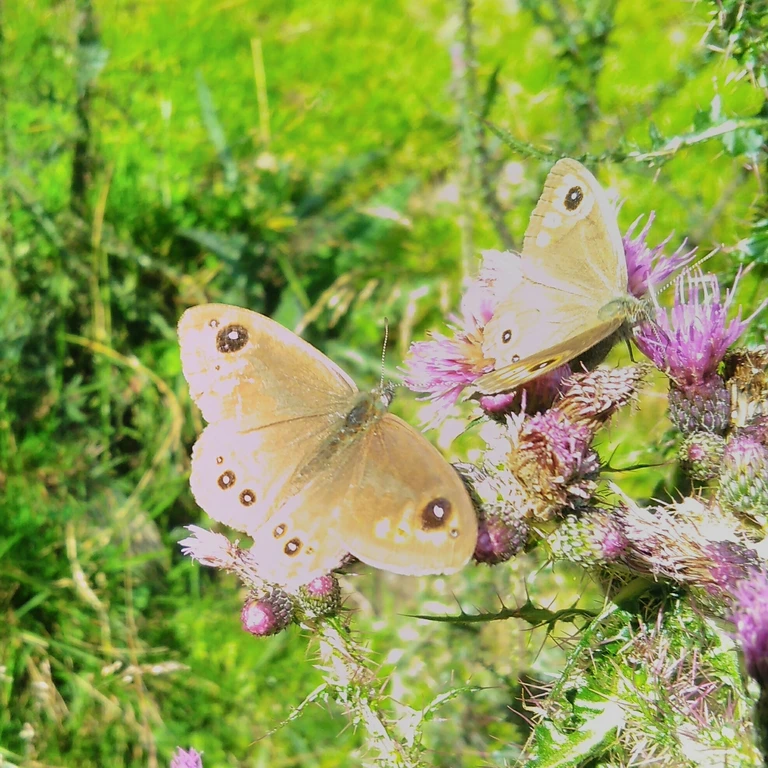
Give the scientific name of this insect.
Lasiommata maera (also Pararge maera)
